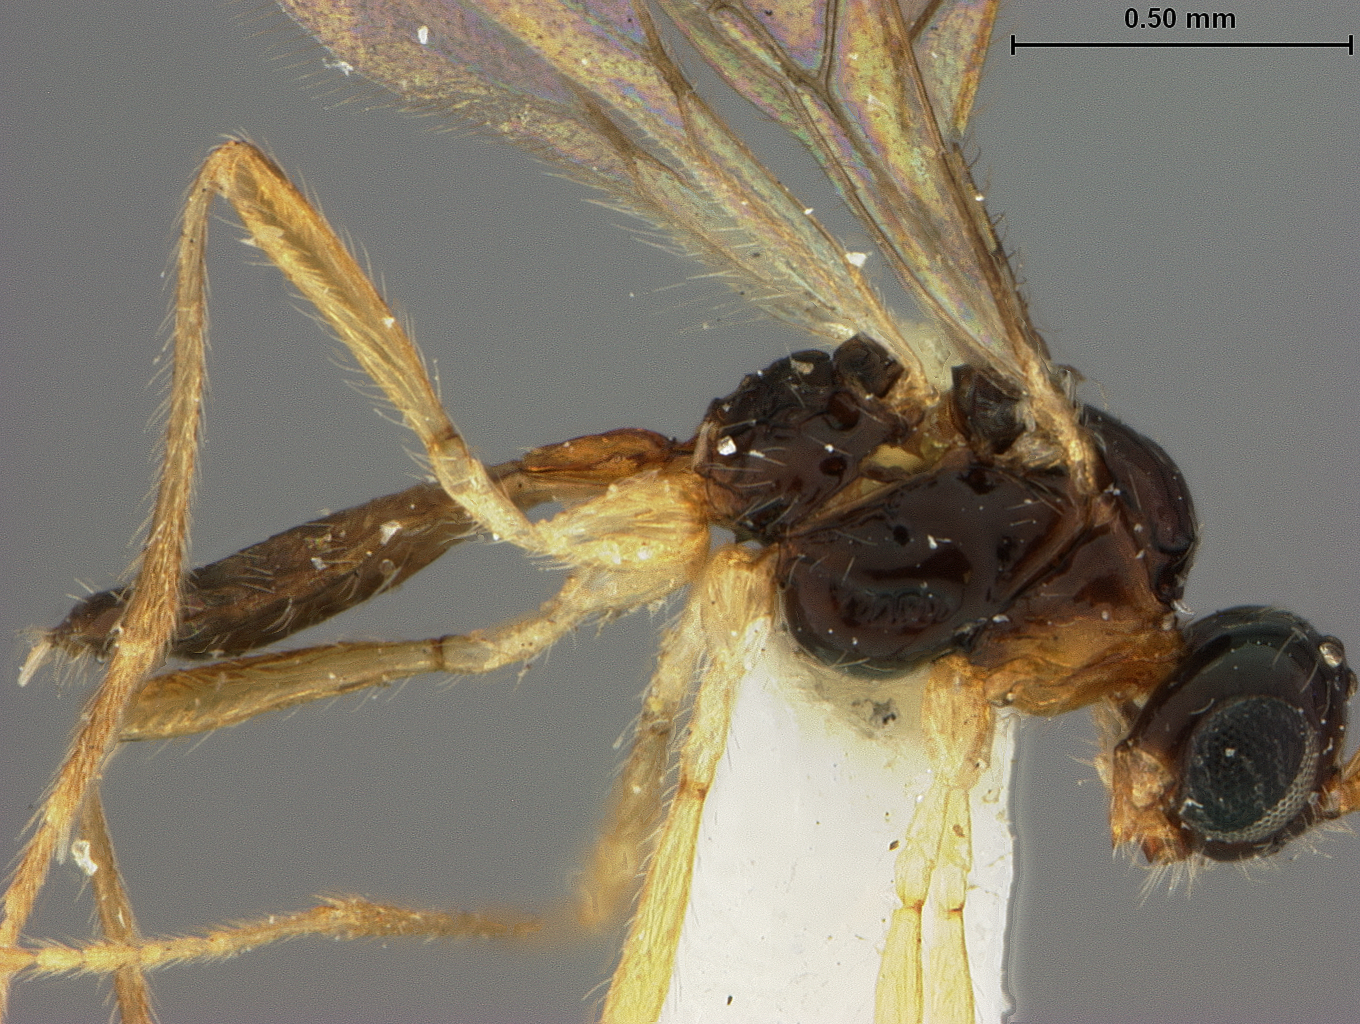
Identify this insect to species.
Kahlia flairpes
